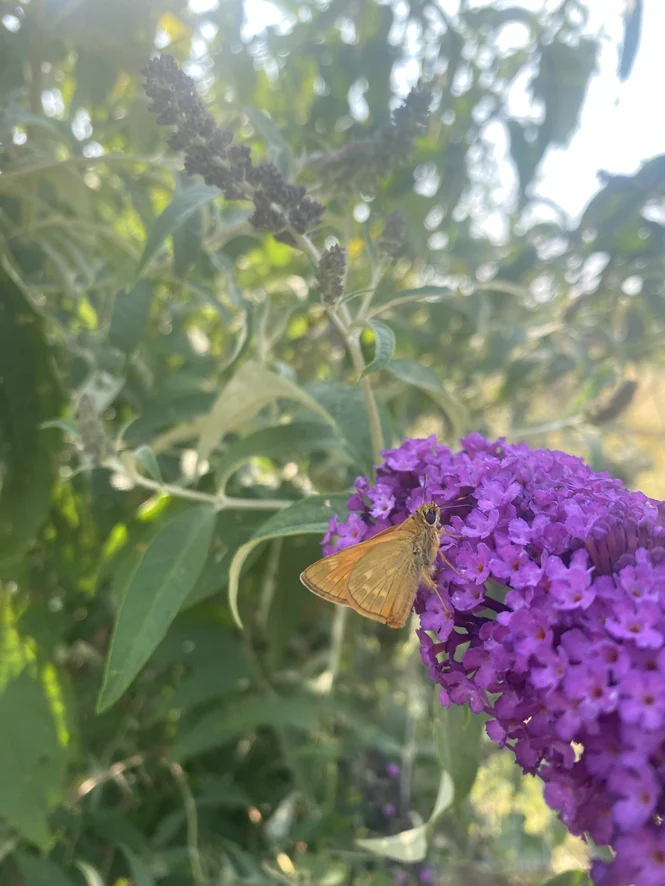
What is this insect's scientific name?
Ochlodes sylvanus (also Ochlodes venata)
